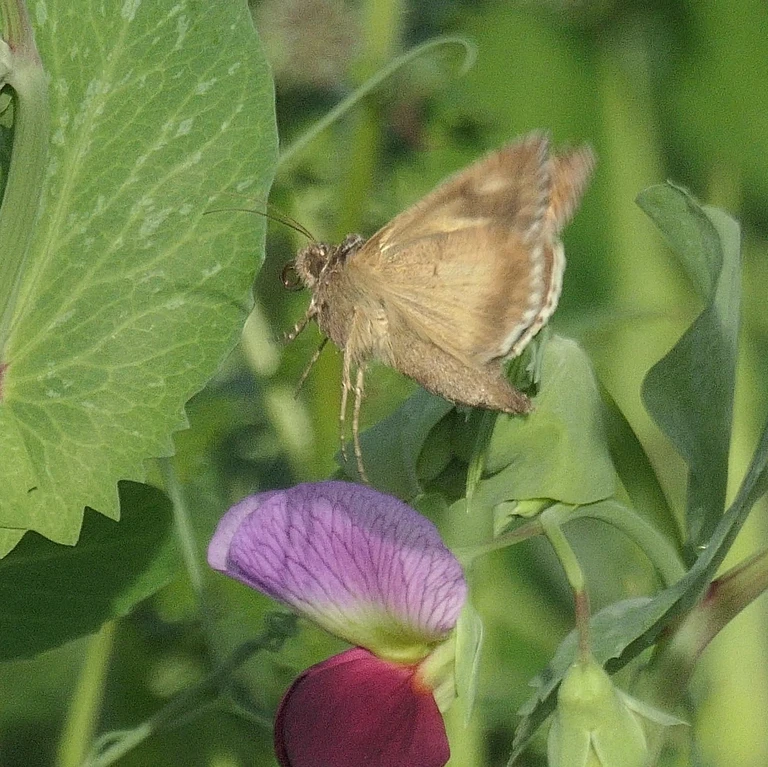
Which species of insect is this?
Autographa gamma
